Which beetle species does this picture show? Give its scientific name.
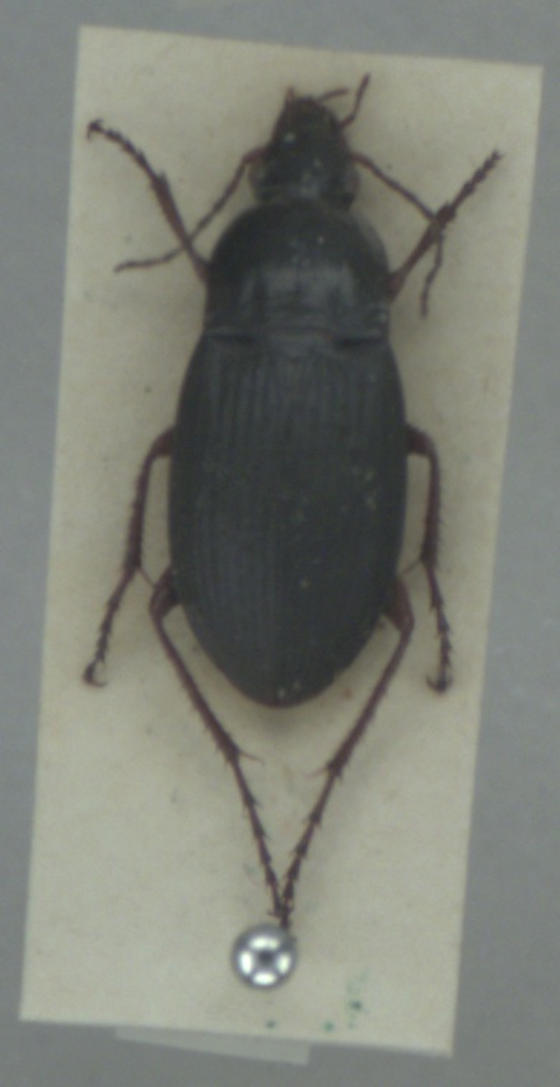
Calathus fuscipes
